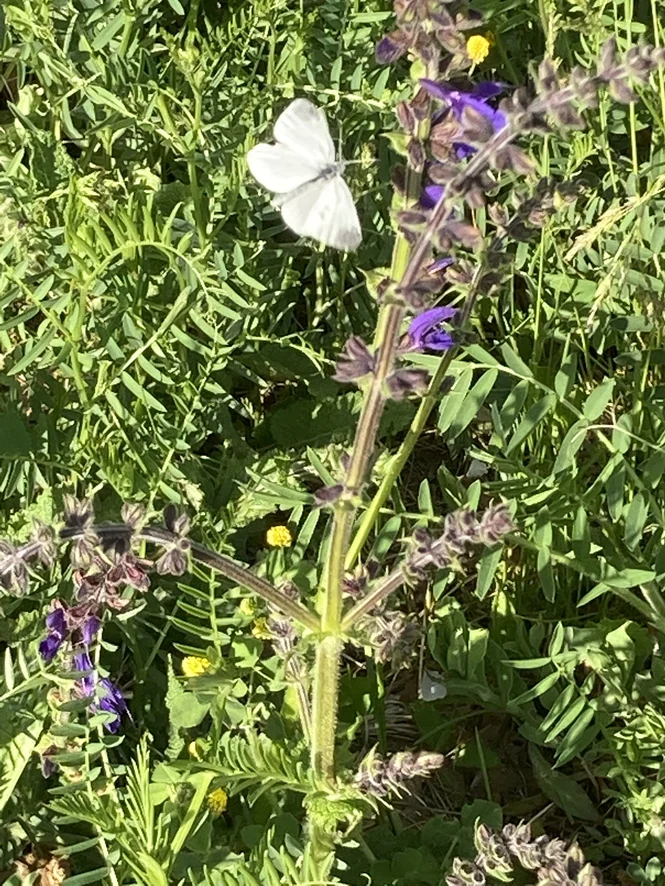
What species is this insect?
Leptidea sinapis/juvernica
